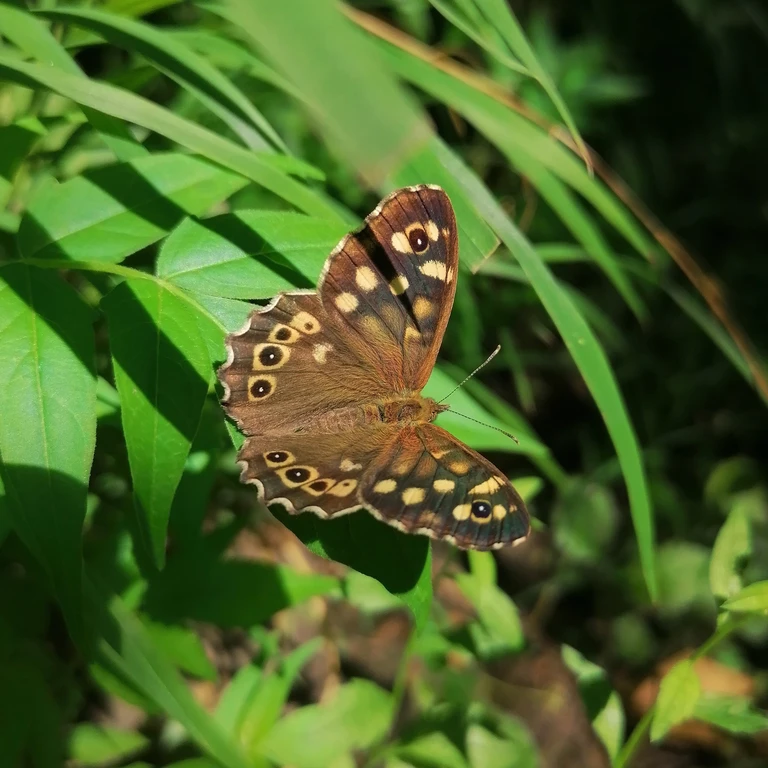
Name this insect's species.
Pararge aegeria
